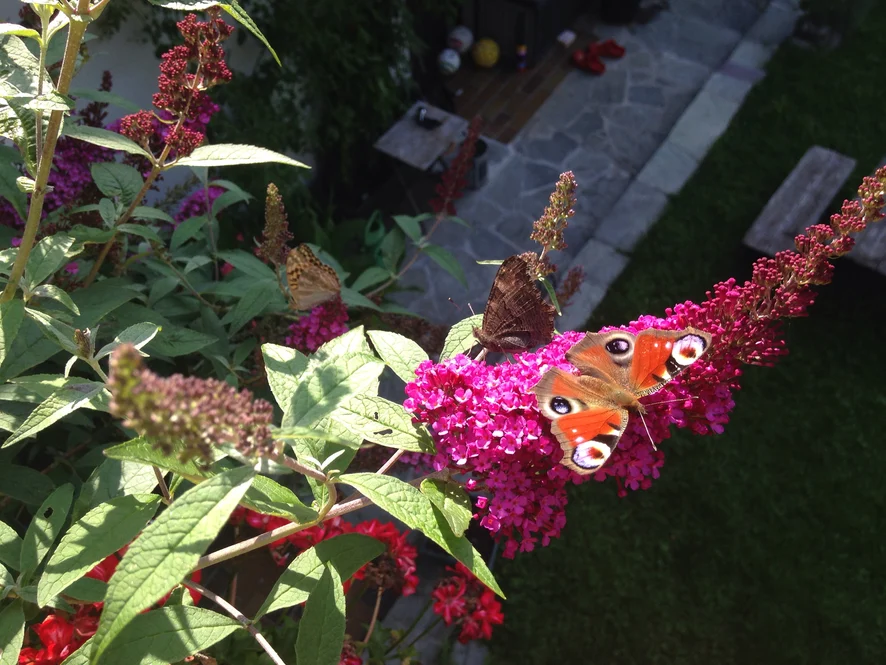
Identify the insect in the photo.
Aglais io
